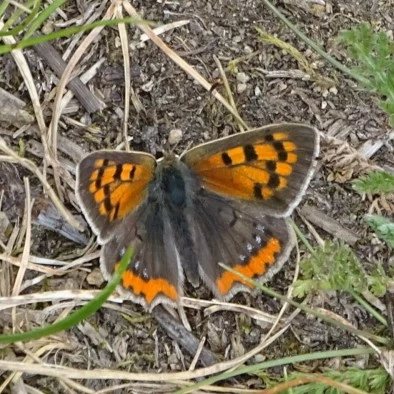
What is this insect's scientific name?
Lycaena phlaeas
